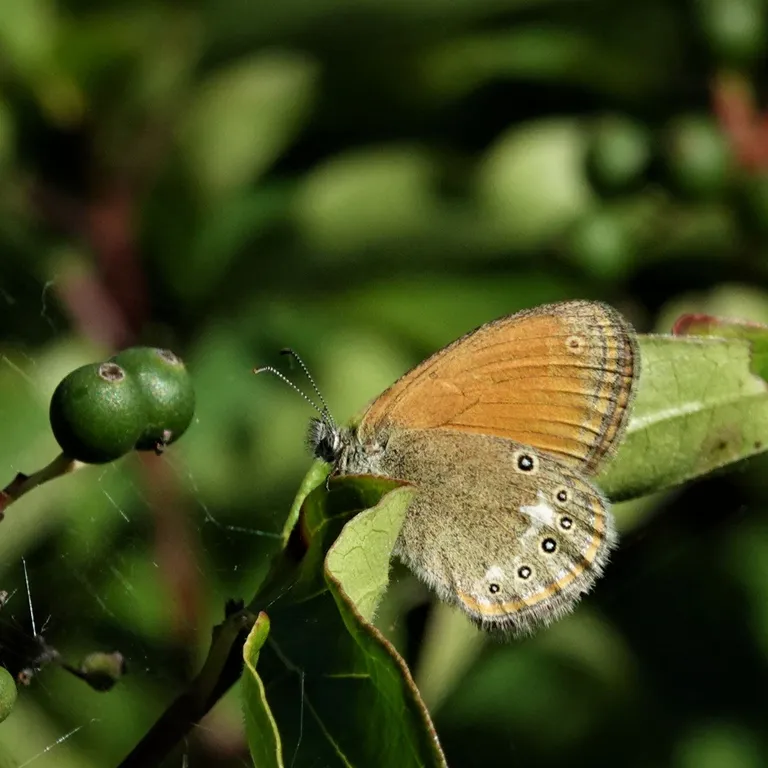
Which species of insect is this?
Coenonympha glycerion (also Coenonympha iphis)
